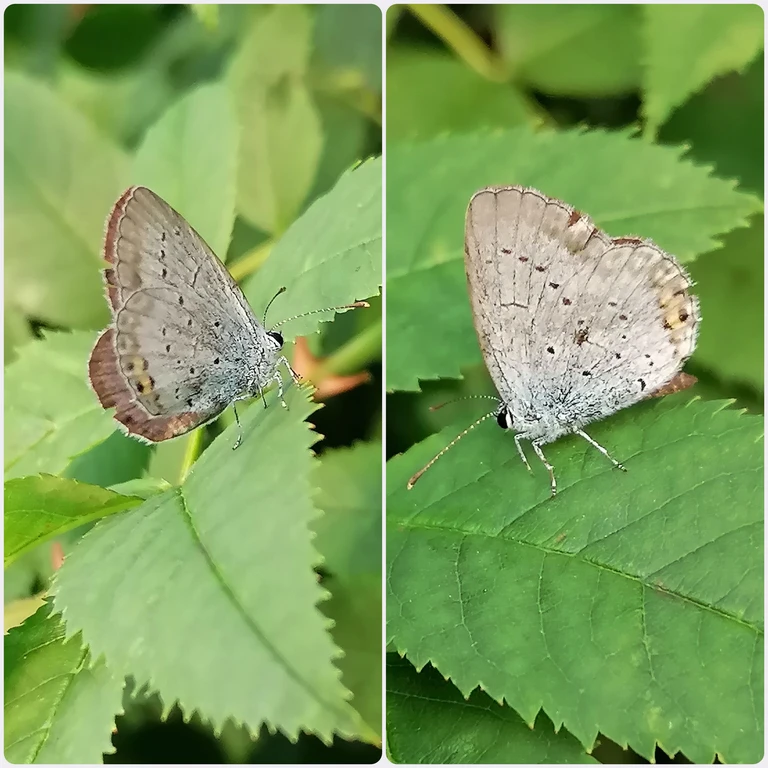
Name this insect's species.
Cupido argiades (also Elkalyce argiades)
